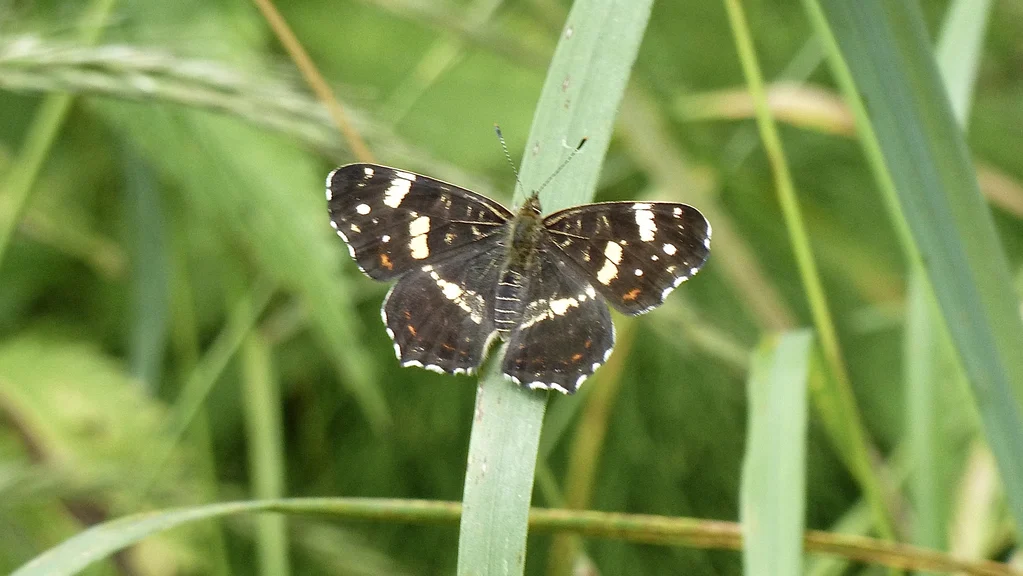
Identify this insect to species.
Araschnia levana
